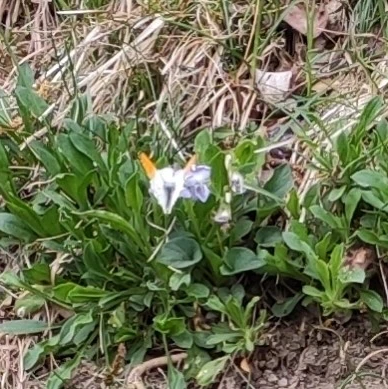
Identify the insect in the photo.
Anthocharis cardamines
